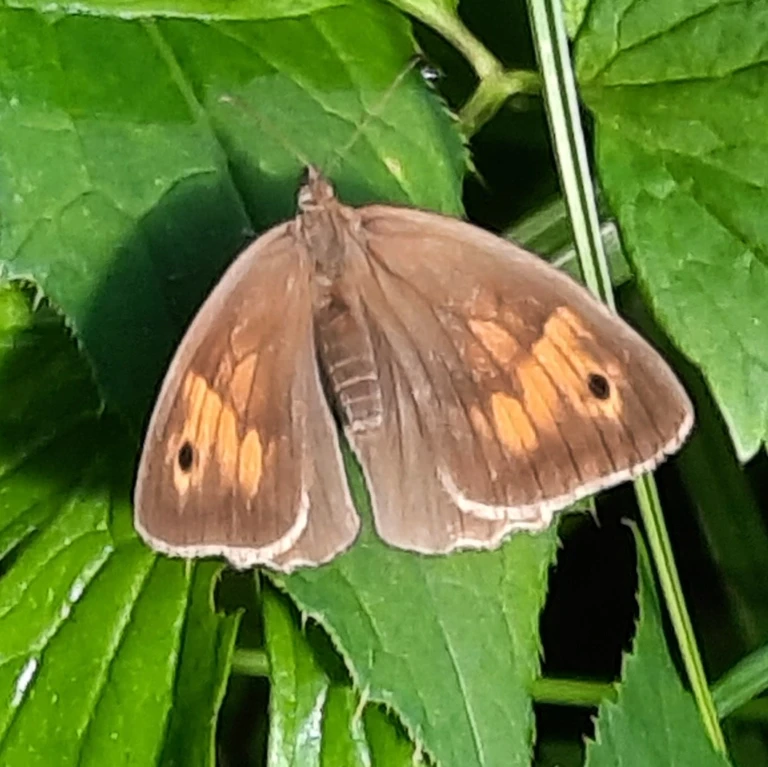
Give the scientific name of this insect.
Maniola jurtina
